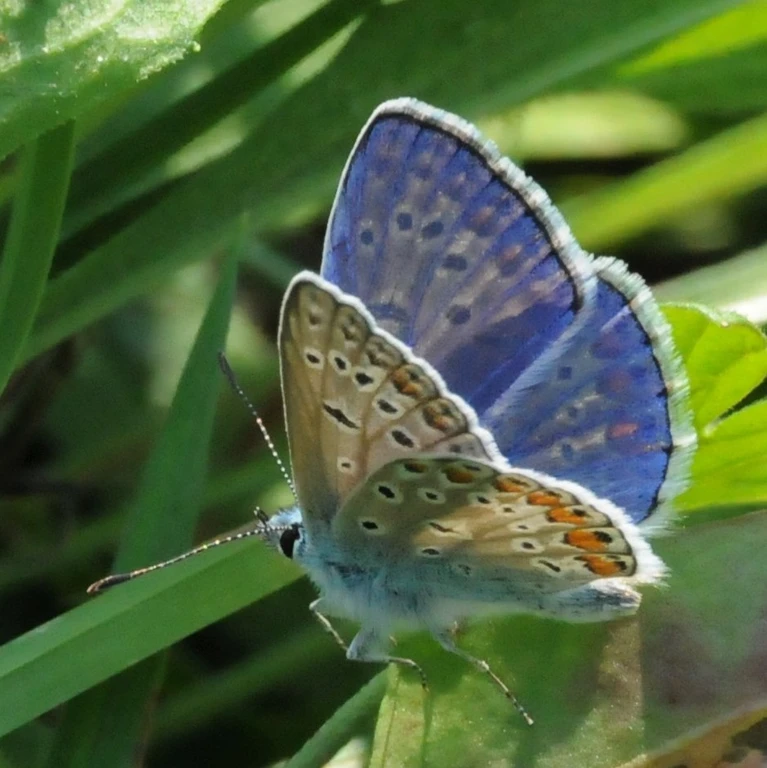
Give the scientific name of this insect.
Polyommatus icarus
